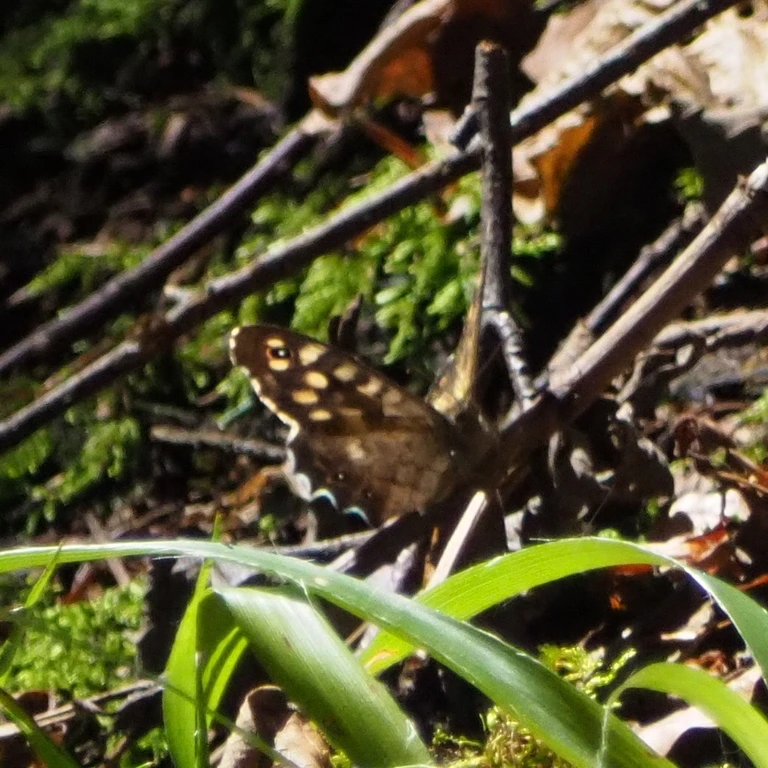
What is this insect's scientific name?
Pararge aegeria
